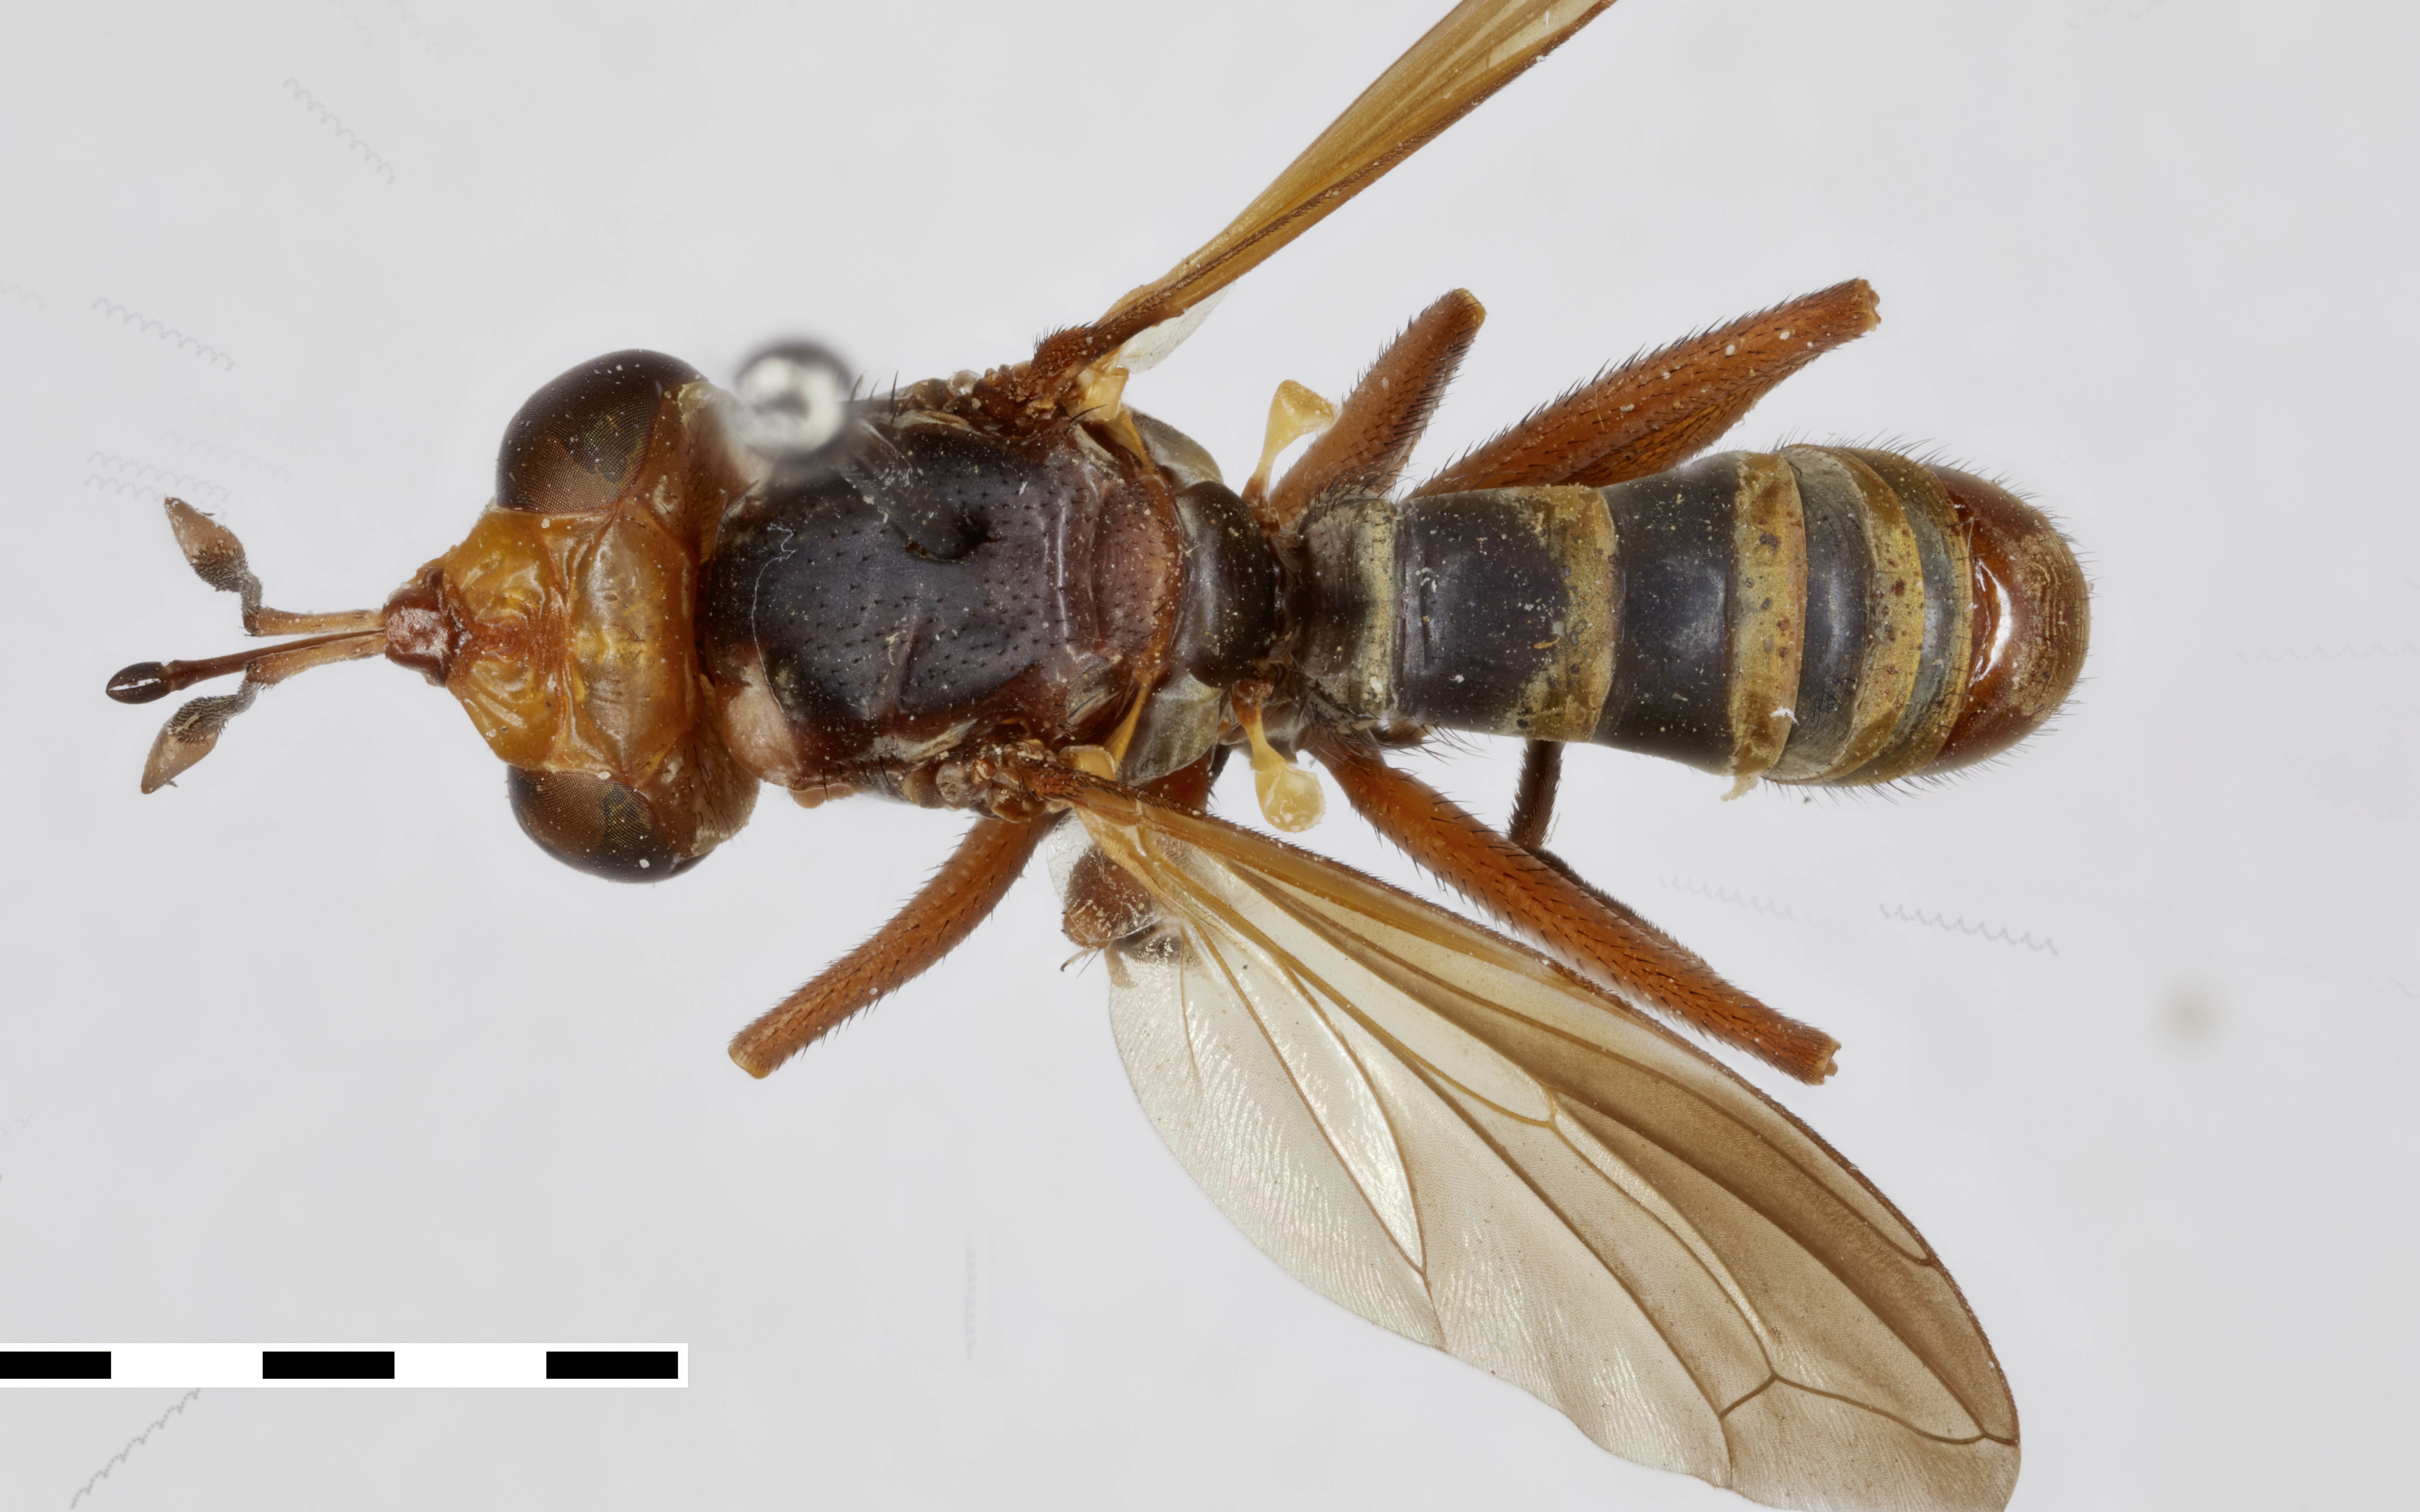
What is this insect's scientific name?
Conops rufomaculatus
